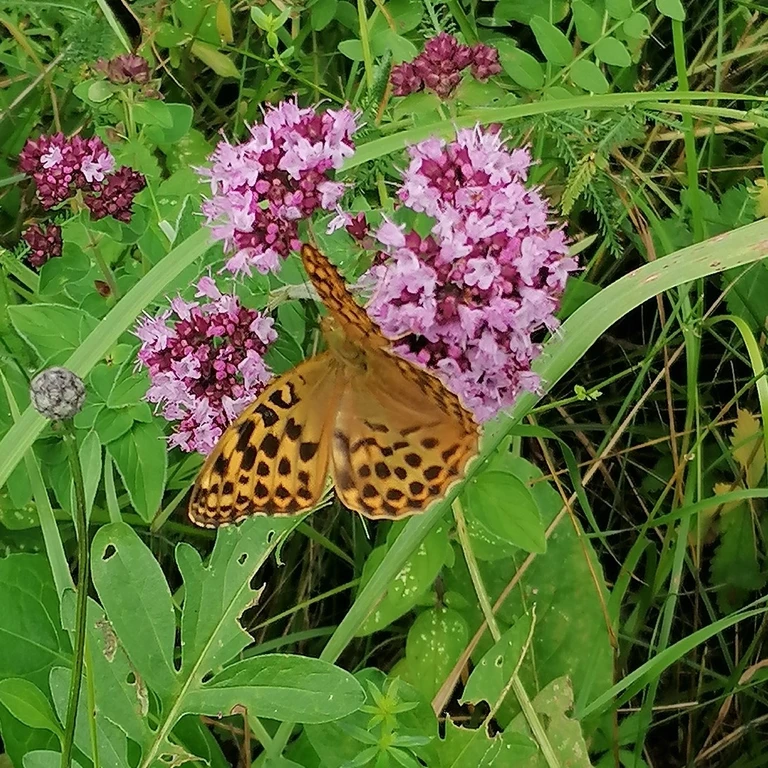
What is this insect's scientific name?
Argynnis paphia
